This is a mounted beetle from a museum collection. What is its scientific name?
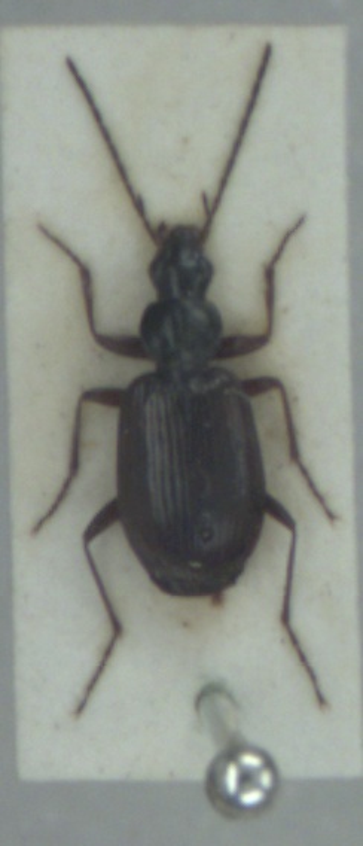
Agonum micans
